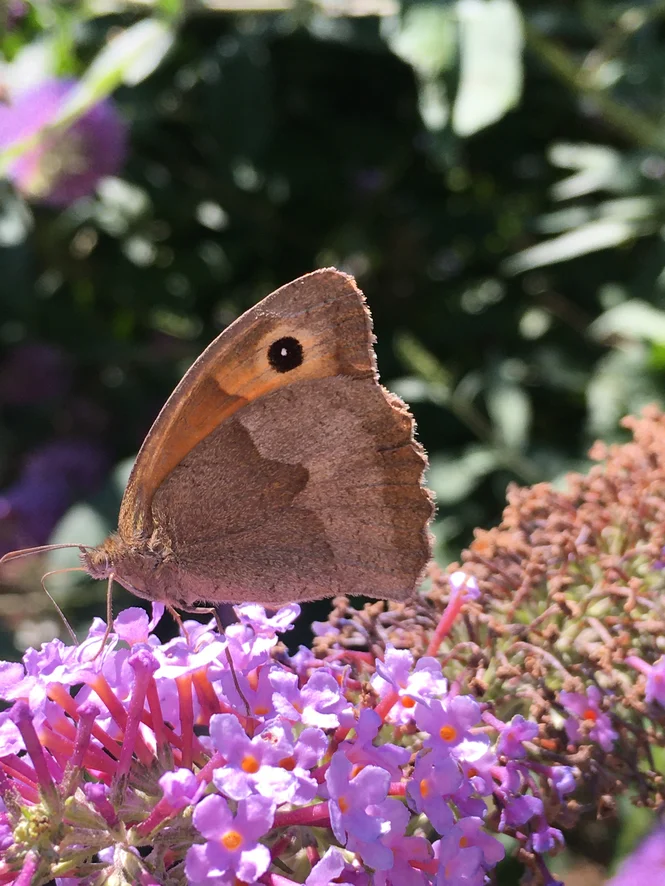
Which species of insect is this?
Maniola jurtina
